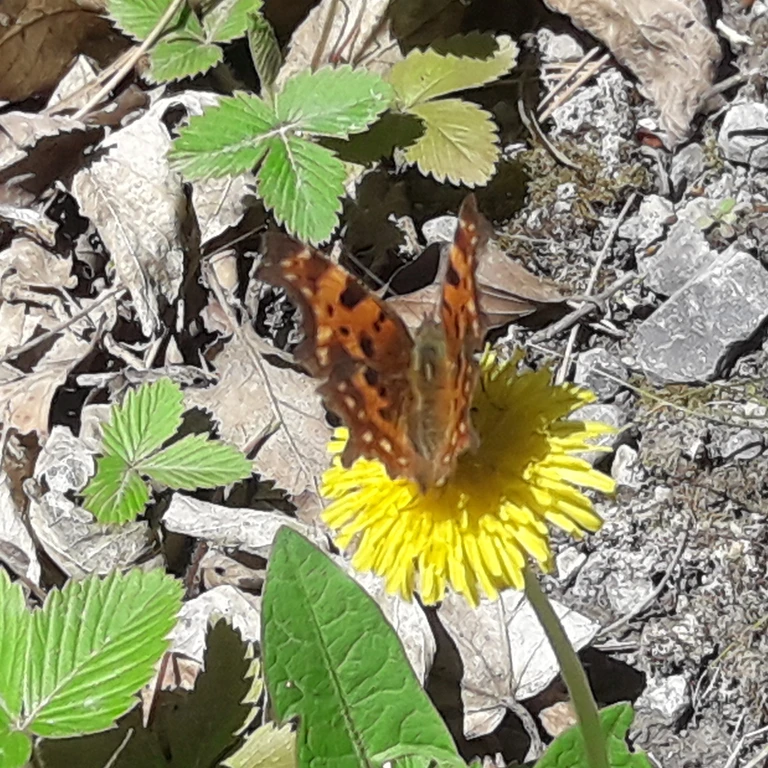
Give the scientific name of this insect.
Polygonia c-album
